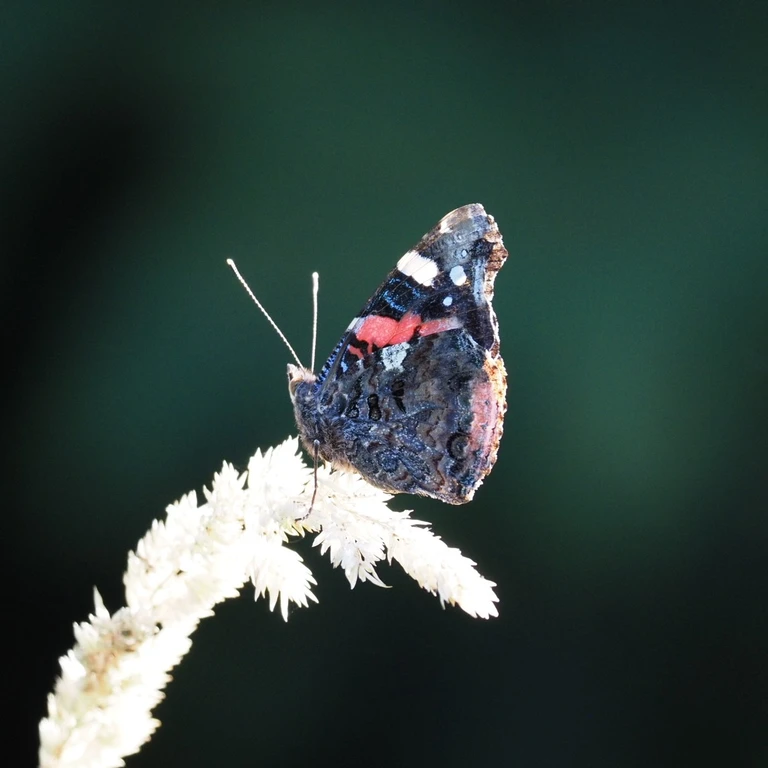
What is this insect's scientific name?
Vanessa atalanta
